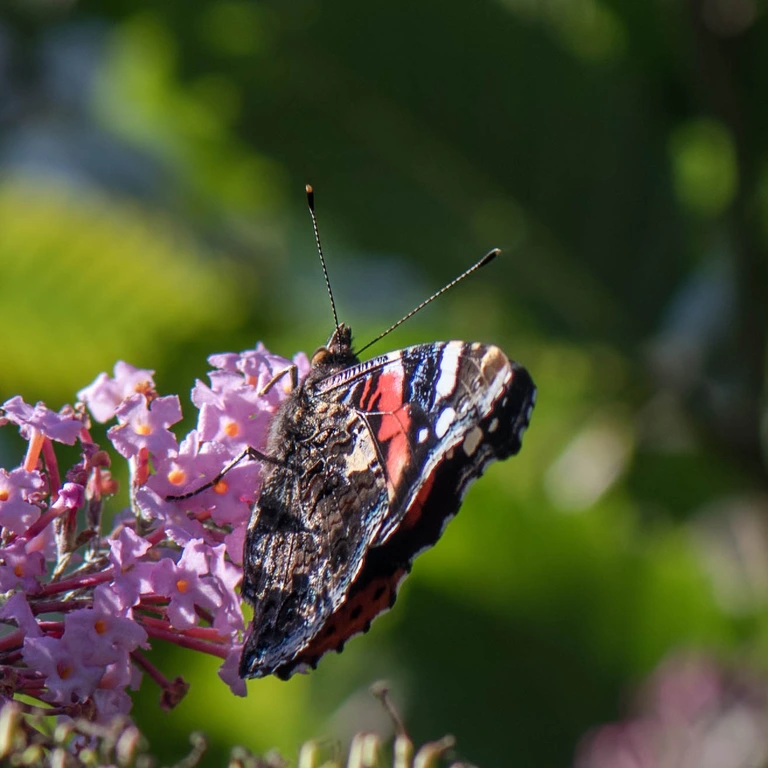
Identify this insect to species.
Vanessa atalanta
